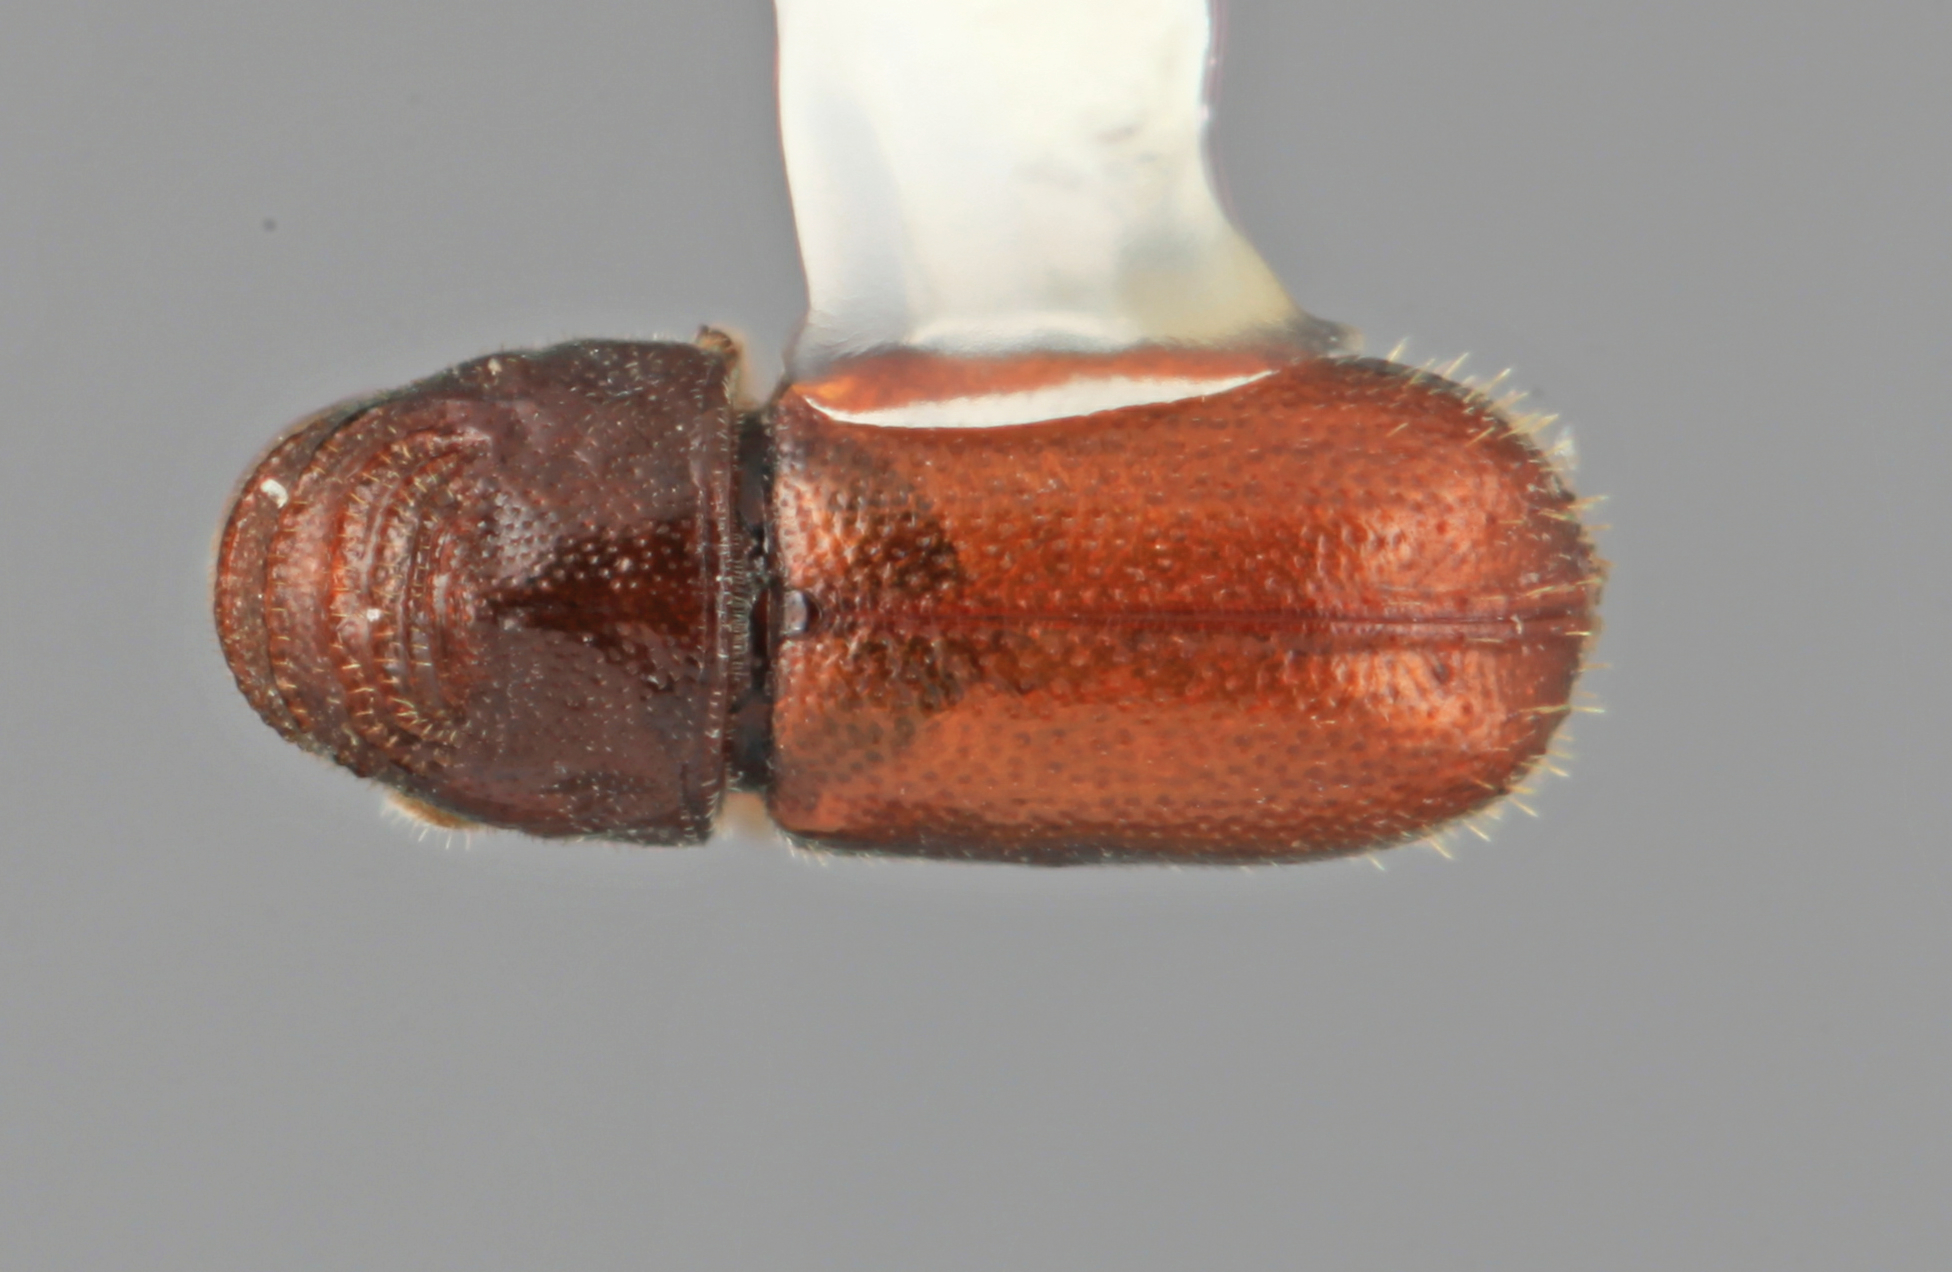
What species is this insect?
Araptus subconcentralis
